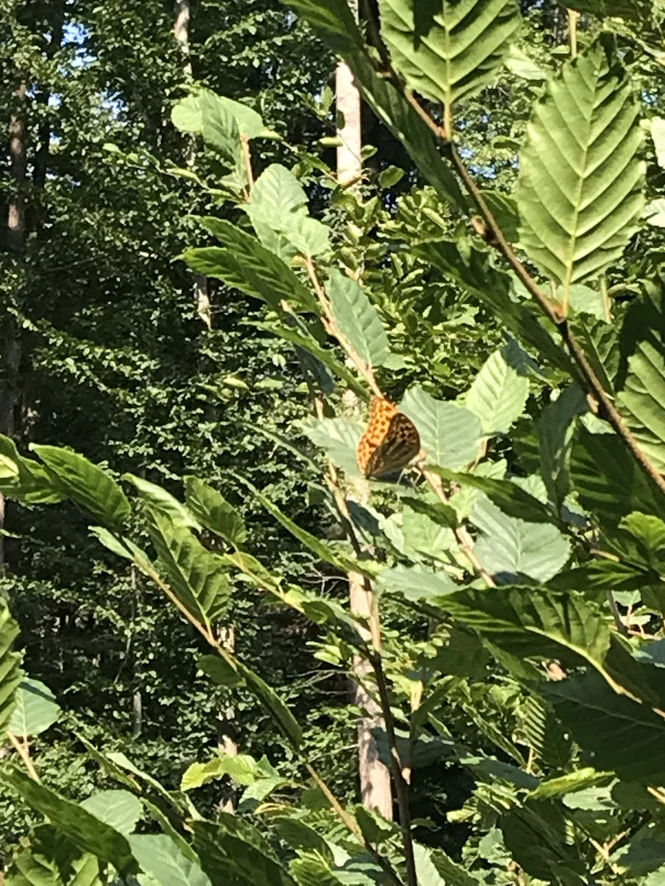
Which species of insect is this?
Argynnis paphia
